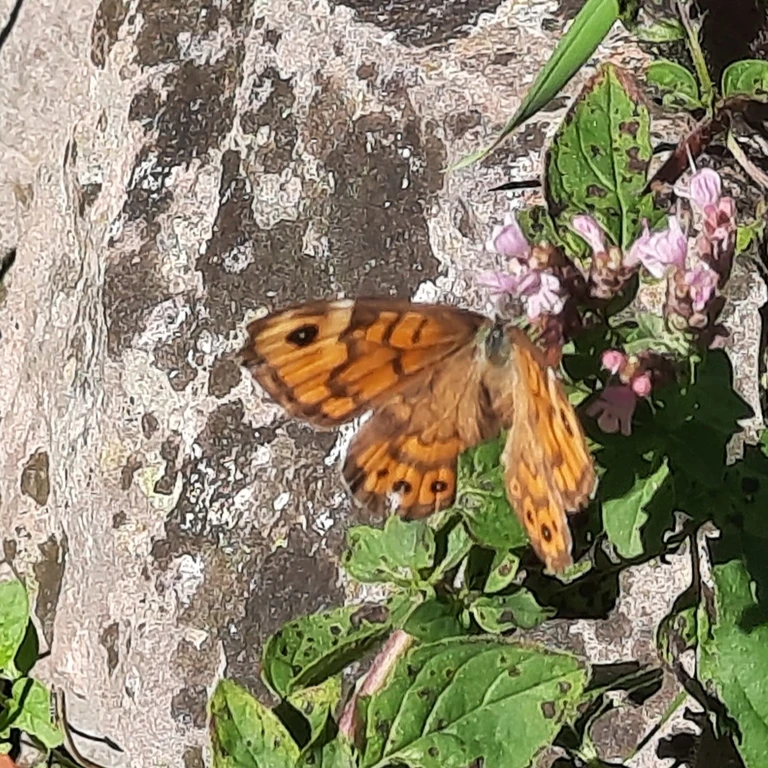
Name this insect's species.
Lasiommata megera (also Pararge megera)
